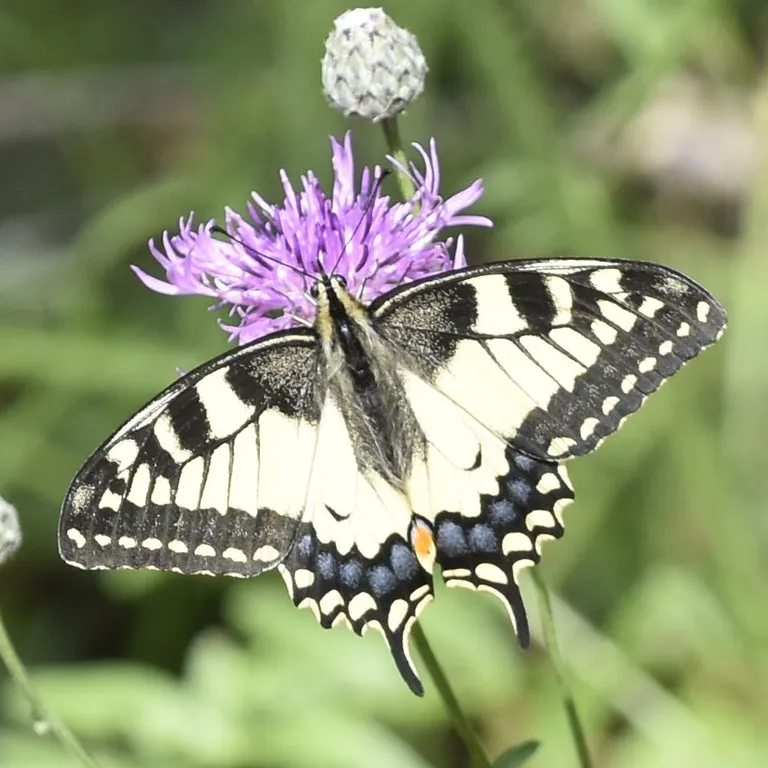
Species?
Papilio machaon
